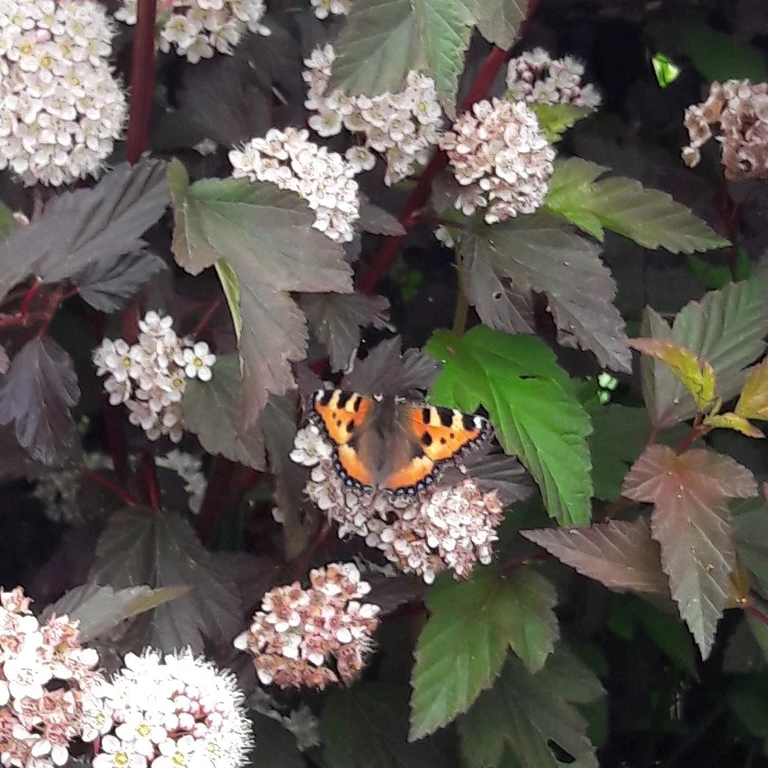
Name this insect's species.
Aglais urticae
